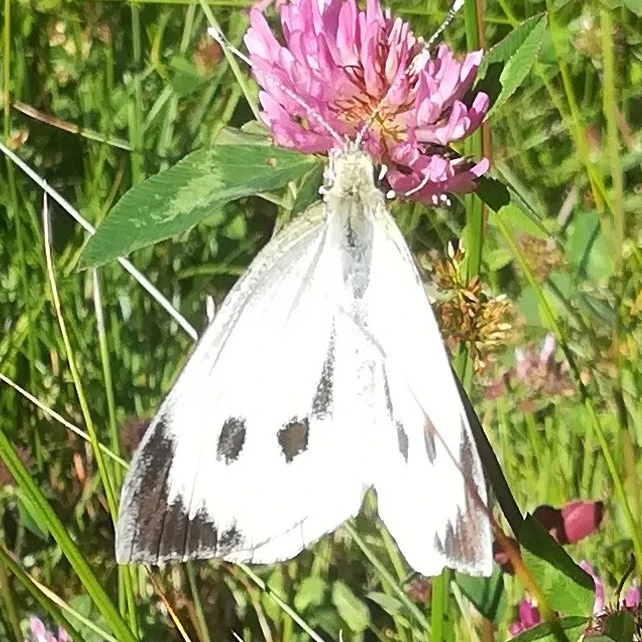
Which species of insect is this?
Pieris brassicae
